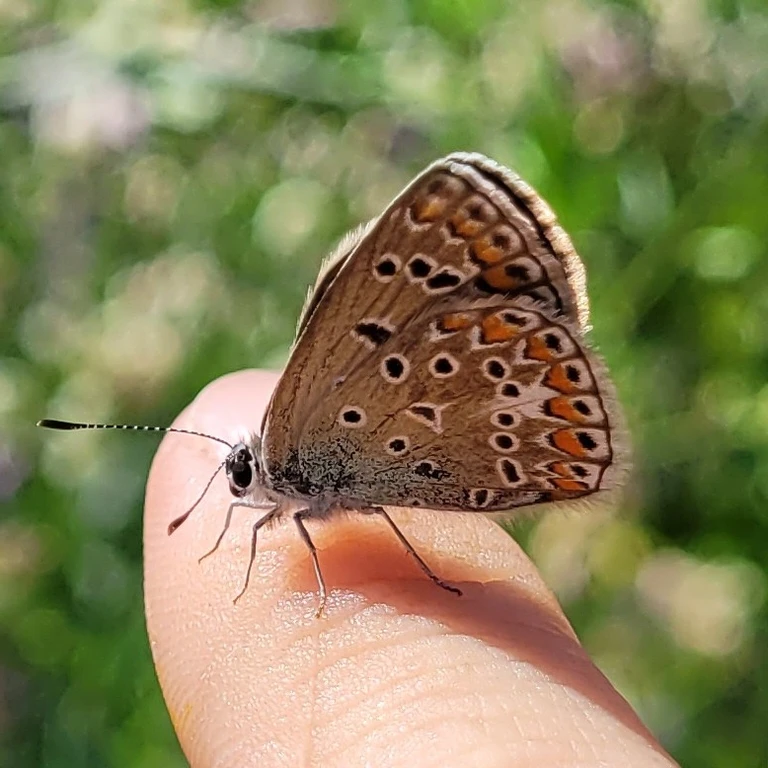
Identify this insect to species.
Polyommatus icarus
